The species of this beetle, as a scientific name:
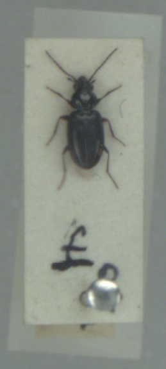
Bembidion lunulatum
